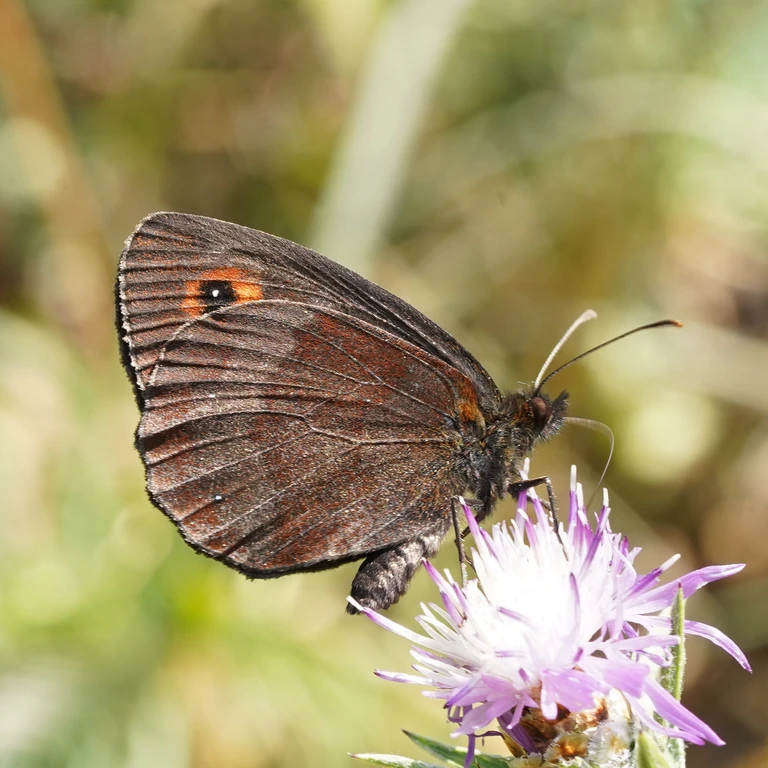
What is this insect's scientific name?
Erebia aethiops
